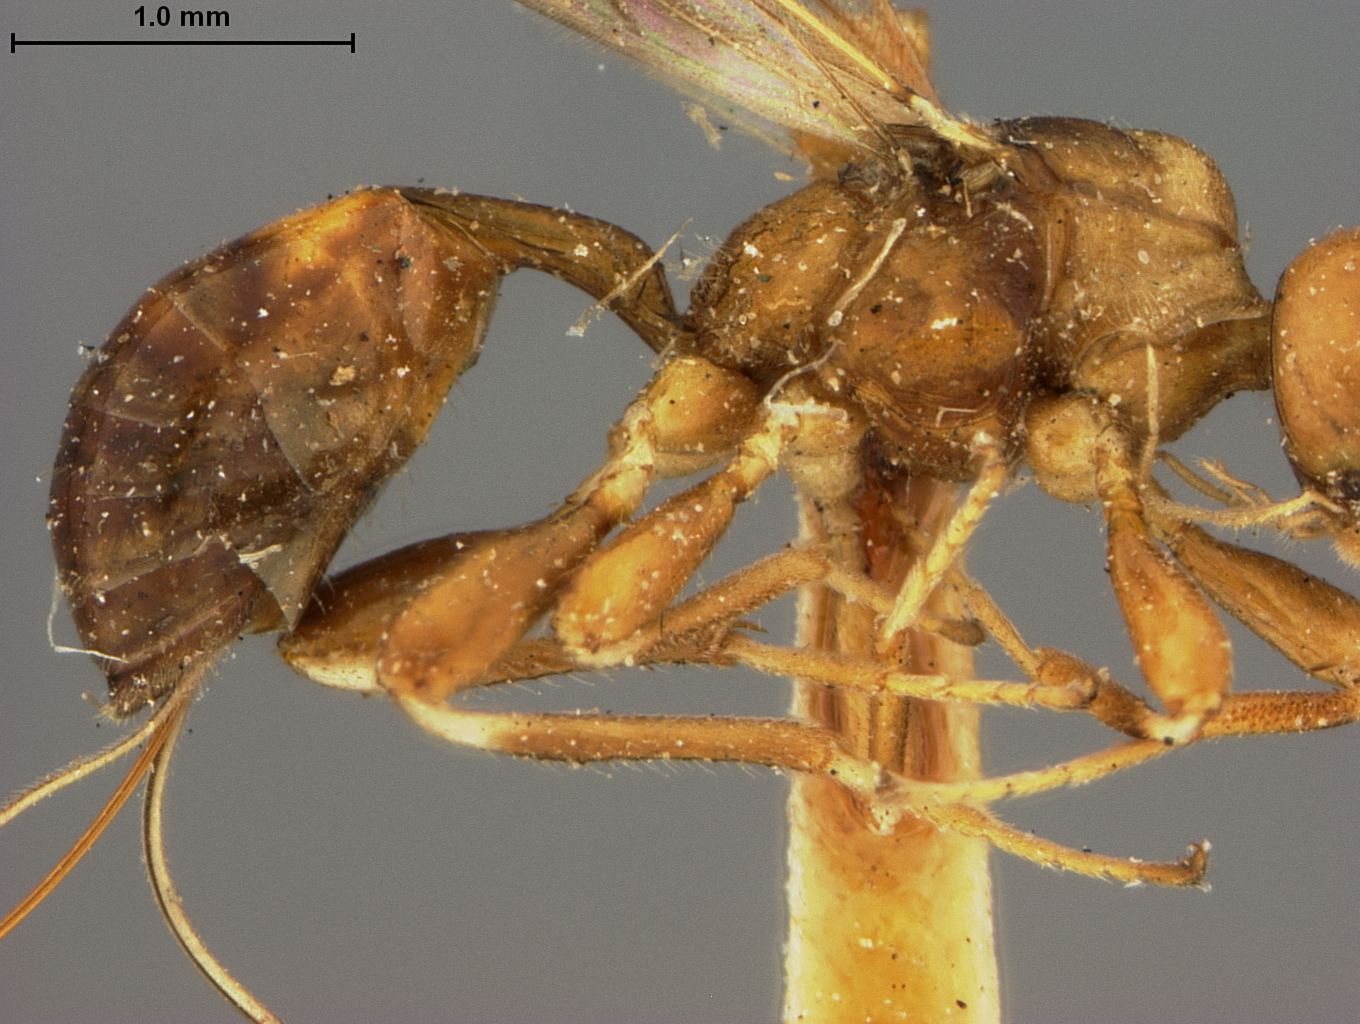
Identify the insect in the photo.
Spathius brunneus
